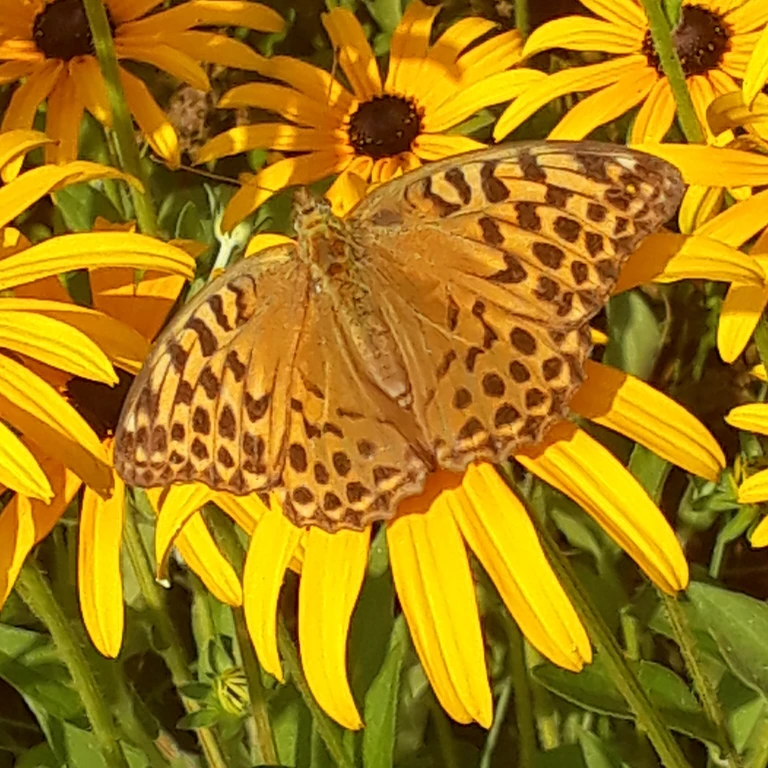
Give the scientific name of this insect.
Argynnis paphia
